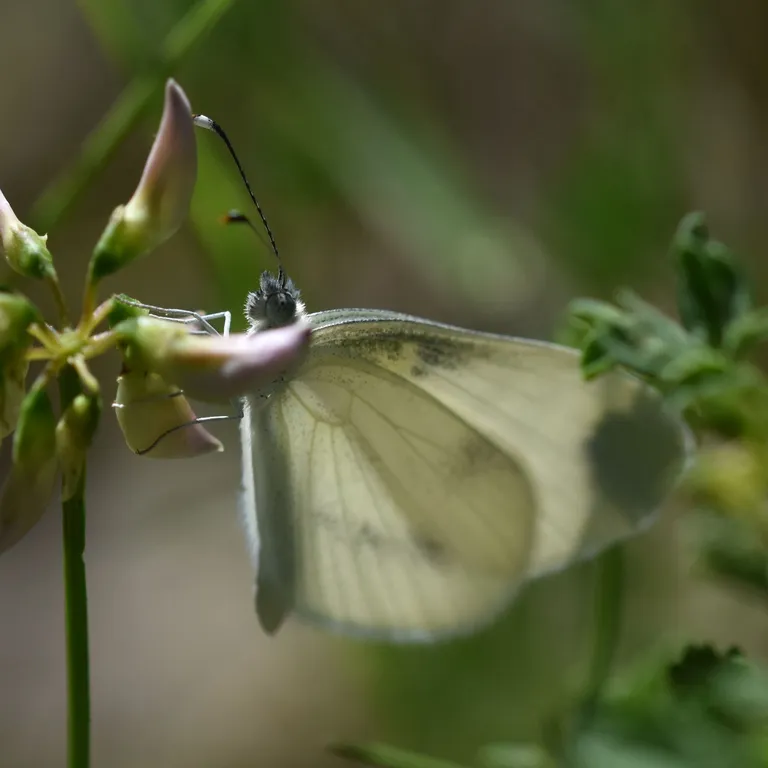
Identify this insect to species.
Leptidea sinapis/juvernica
